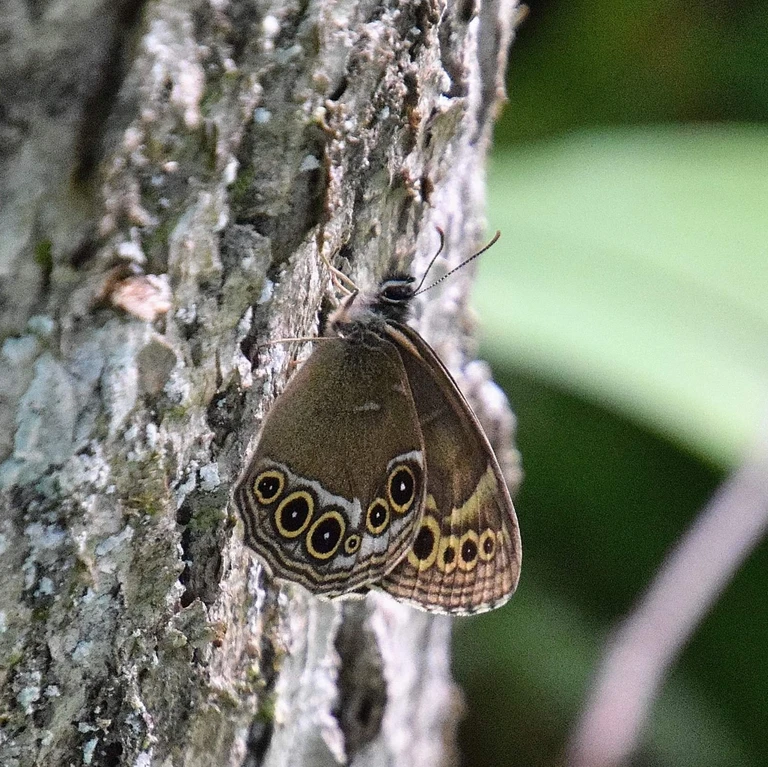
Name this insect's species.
Lopinga achine (also Pararge achine)
